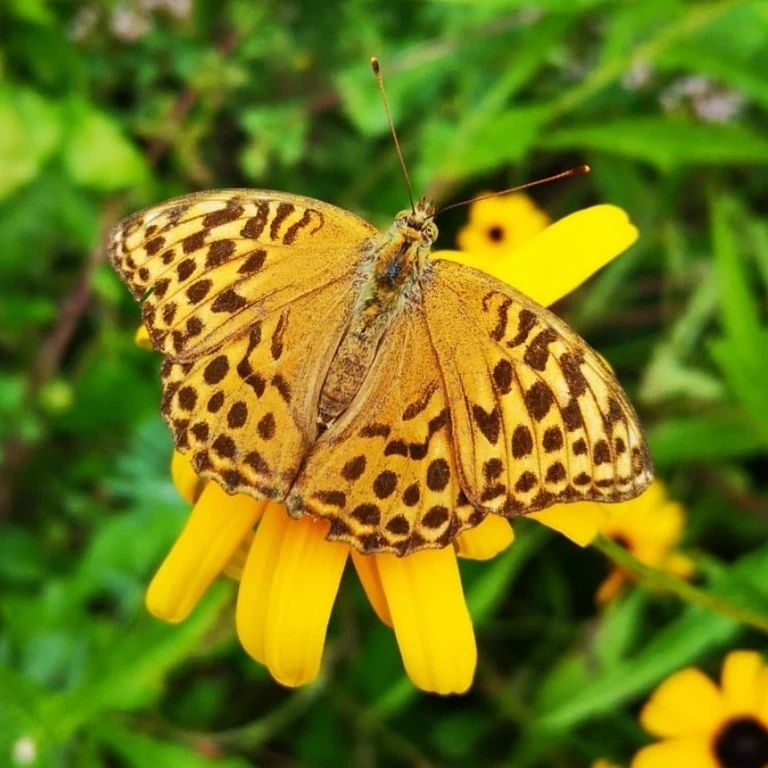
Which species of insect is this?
Argynnis paphia
